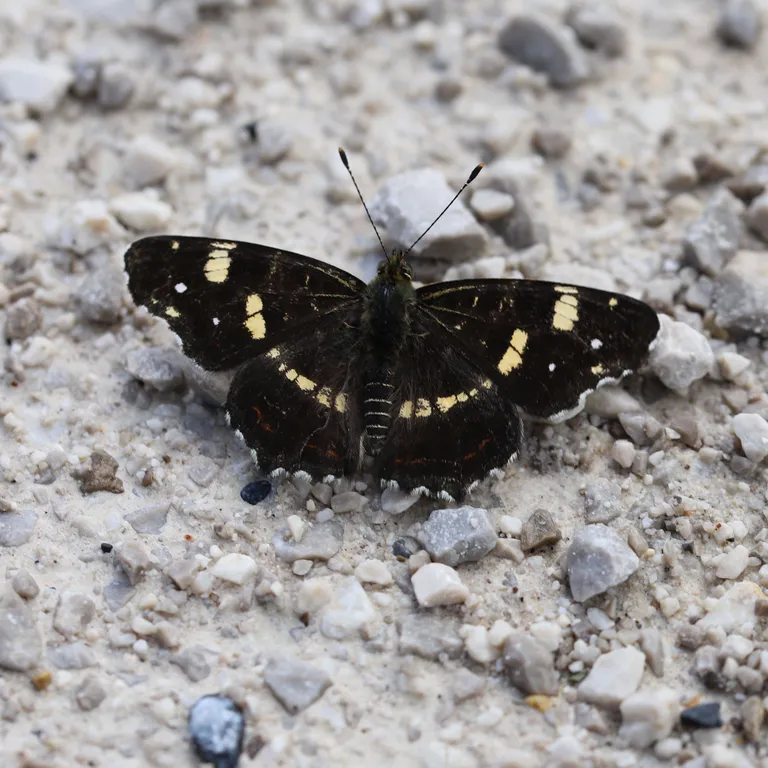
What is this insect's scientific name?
Araschnia levana
